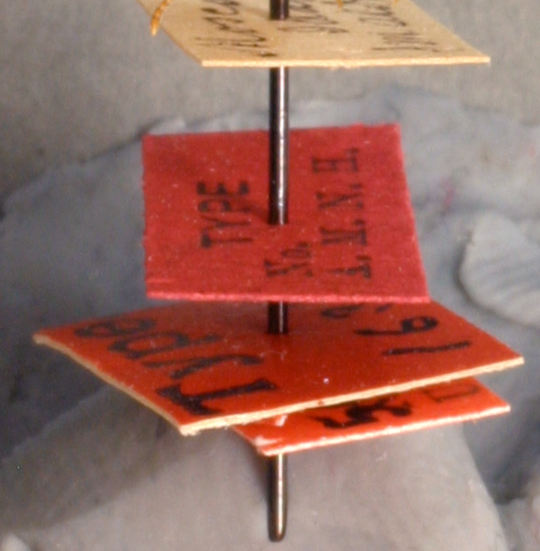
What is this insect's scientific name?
Myrmica aldrichi
